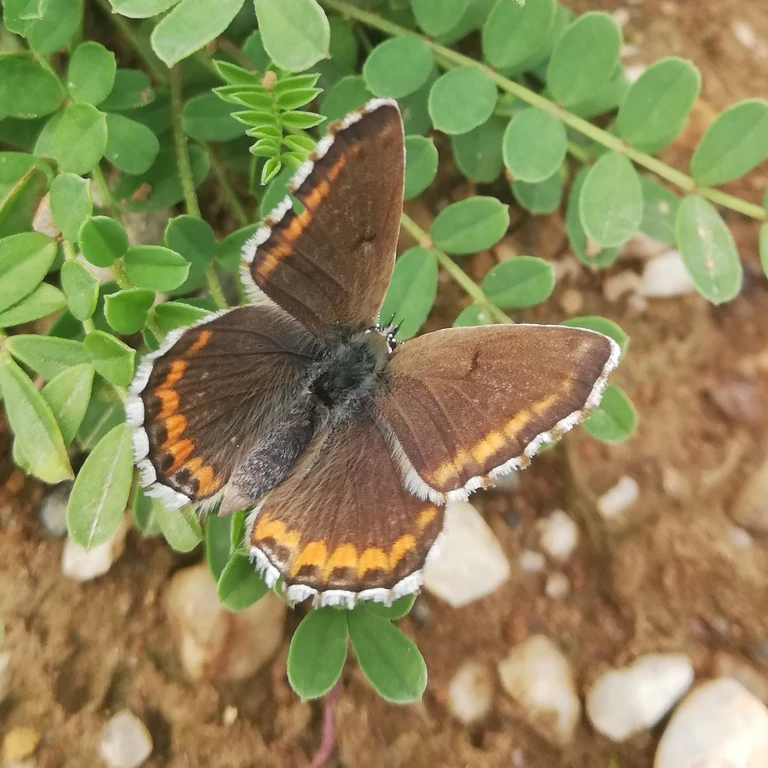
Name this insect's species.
Lysandra bellargus
